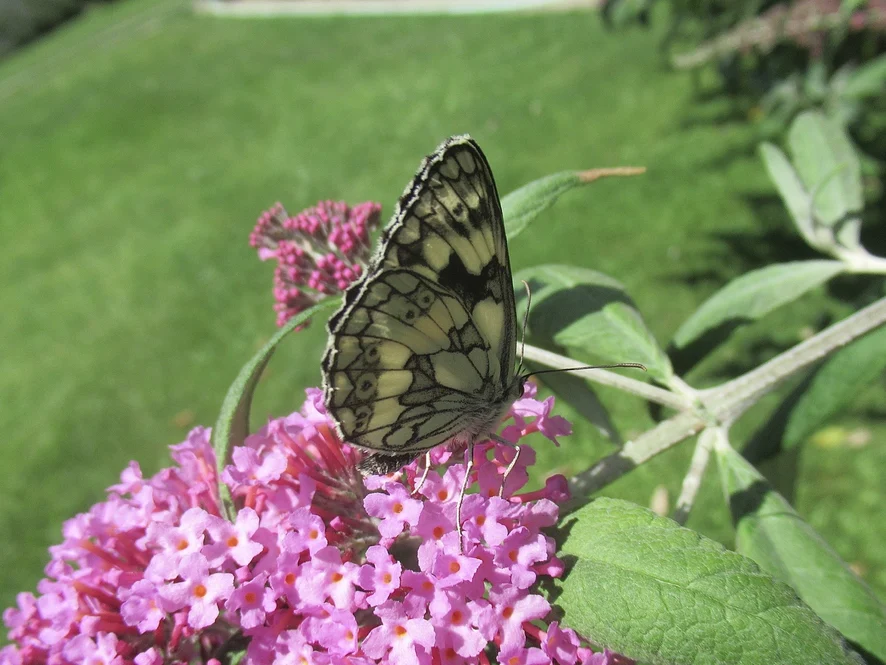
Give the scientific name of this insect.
Melanargia galathea
